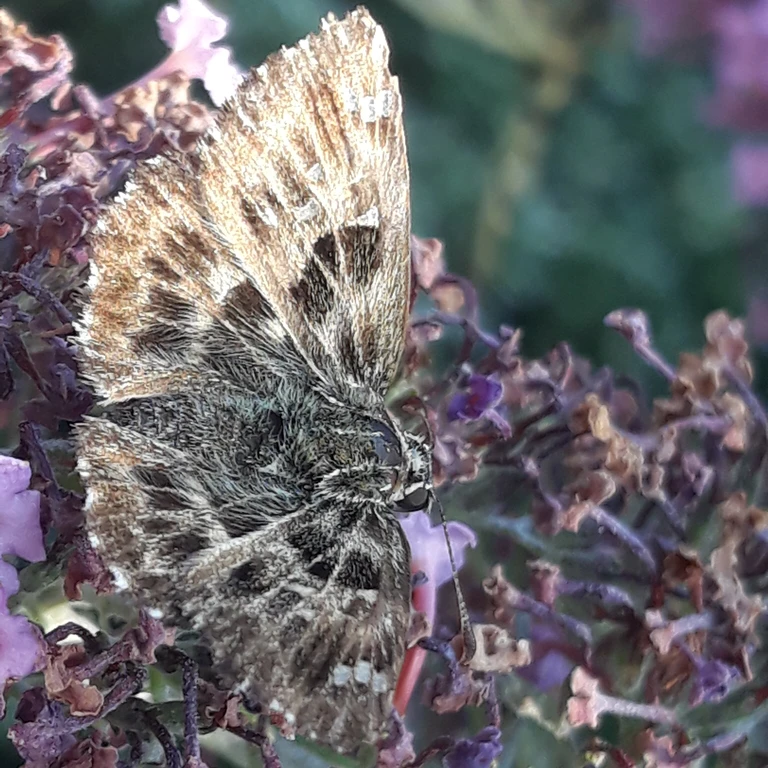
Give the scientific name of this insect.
Carcharodus alceae
